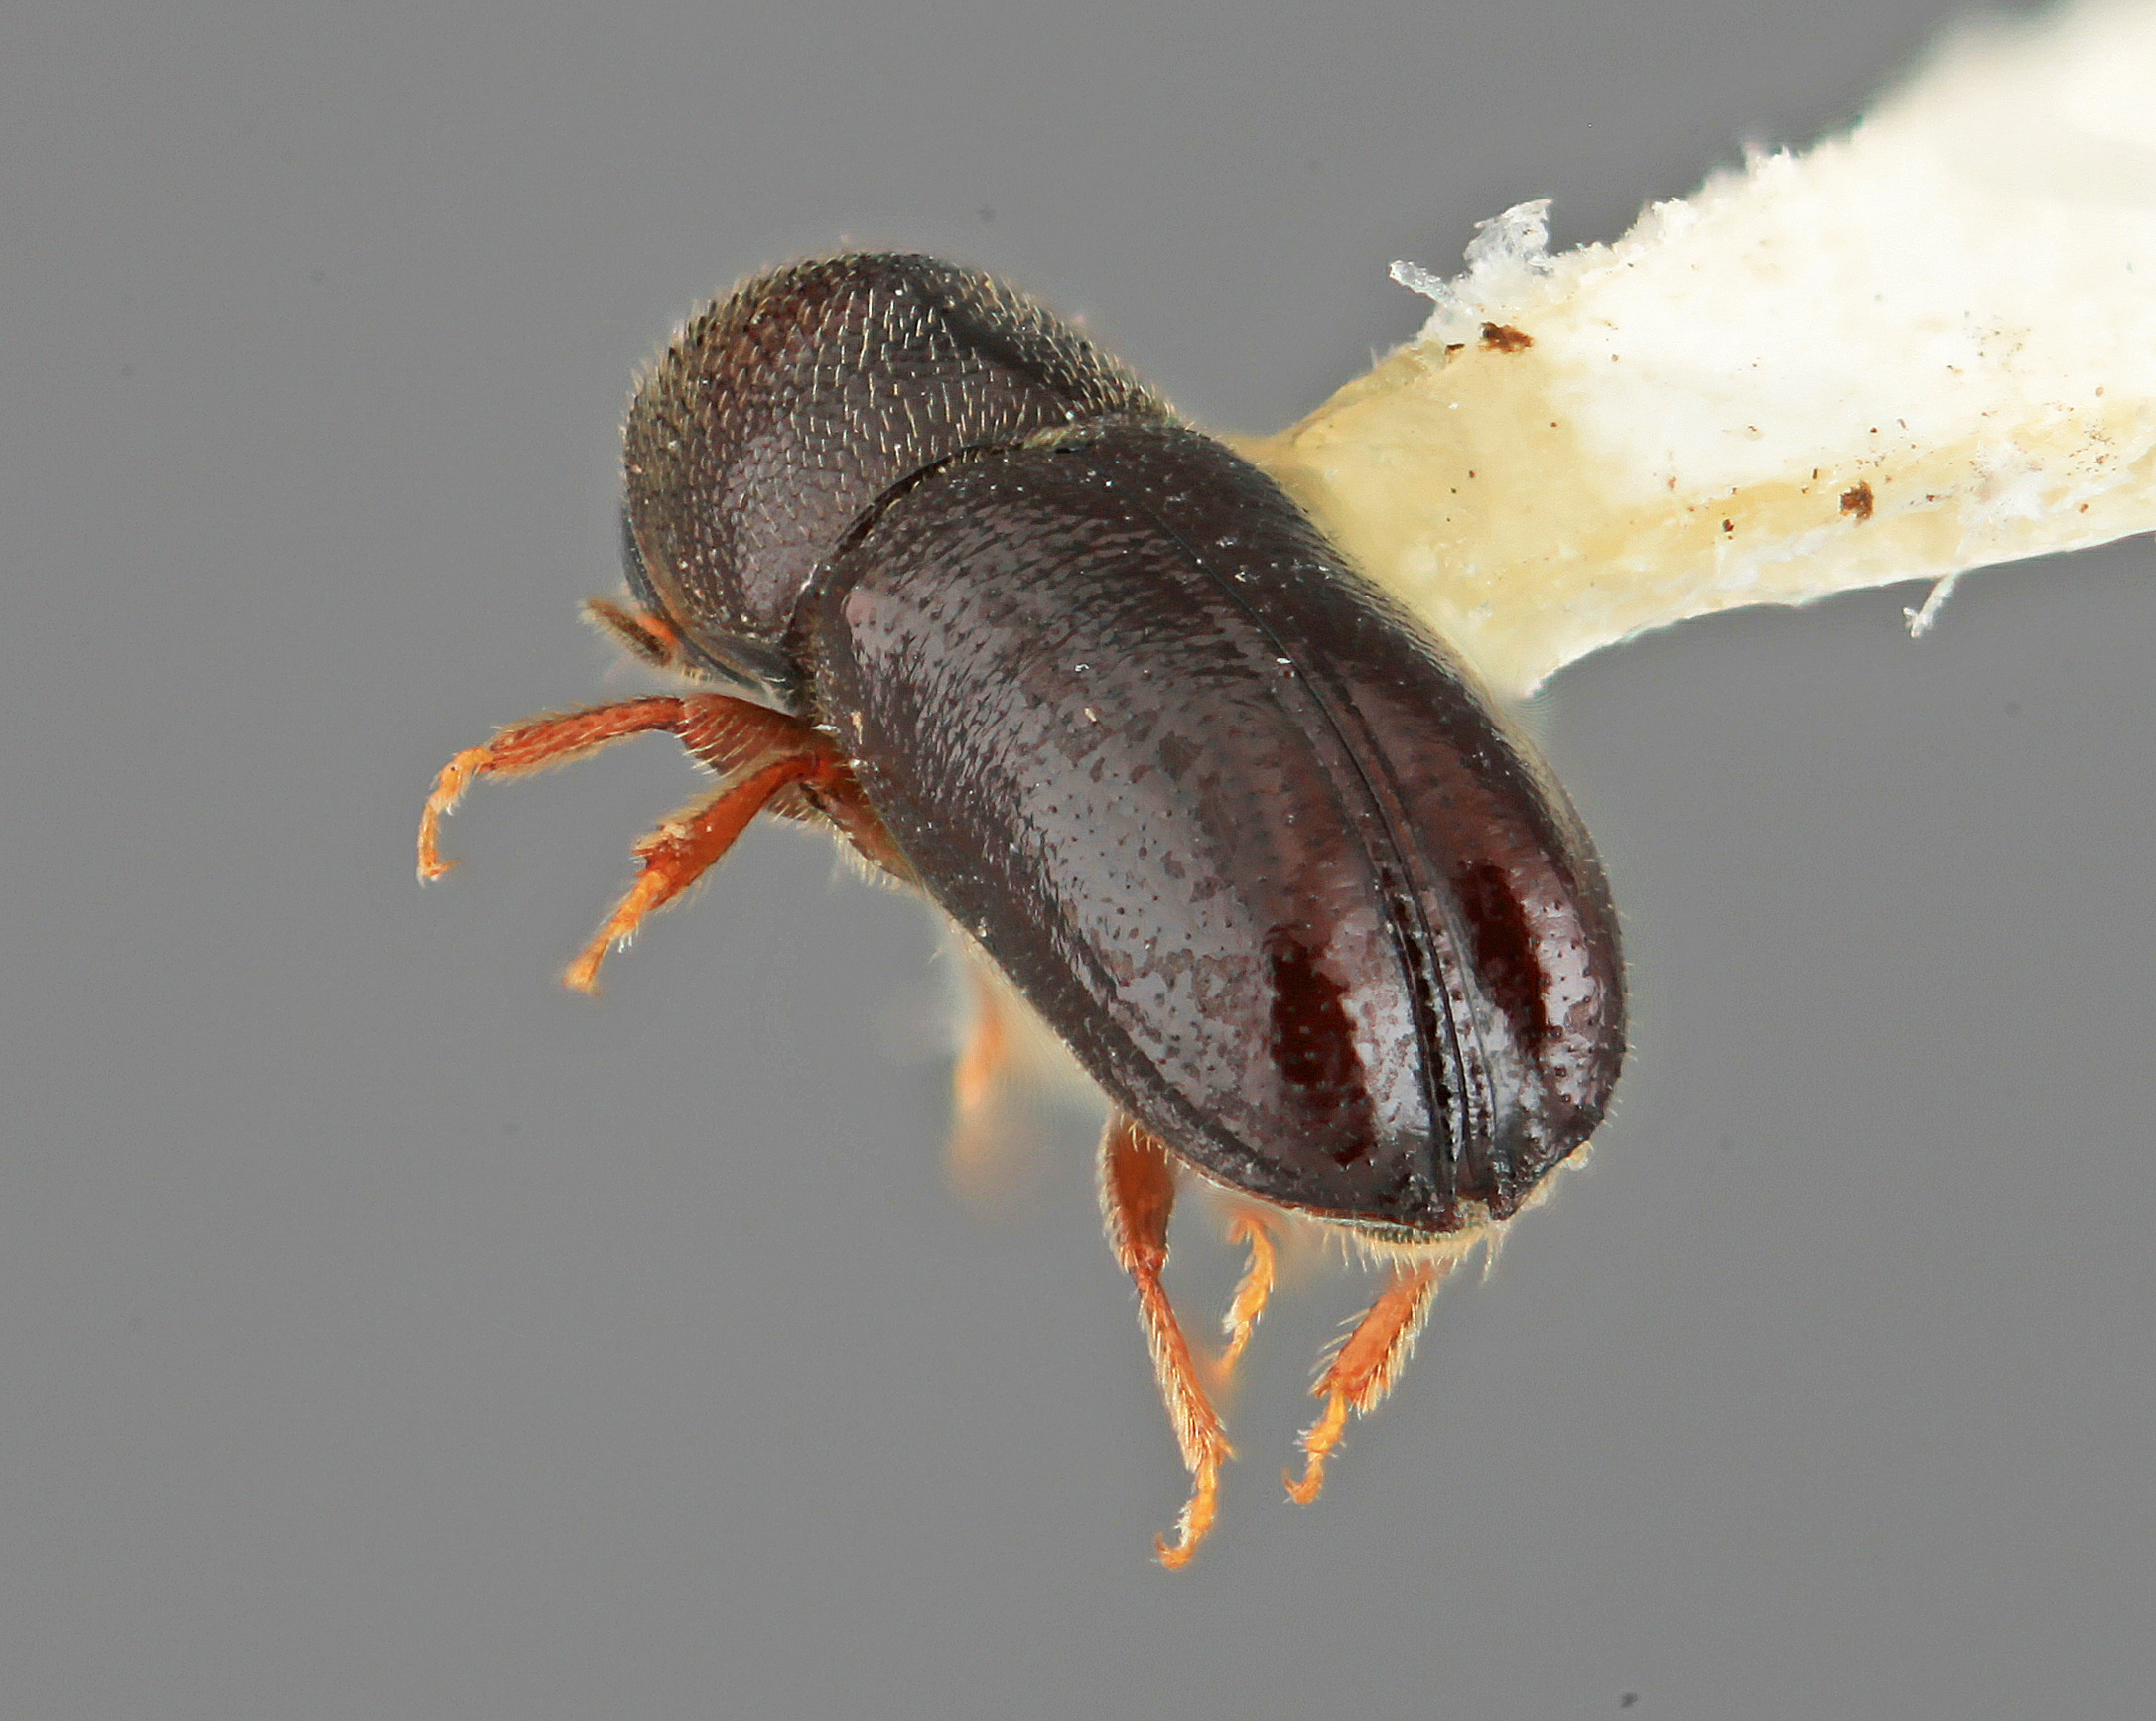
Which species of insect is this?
Pityophthorus indigens
